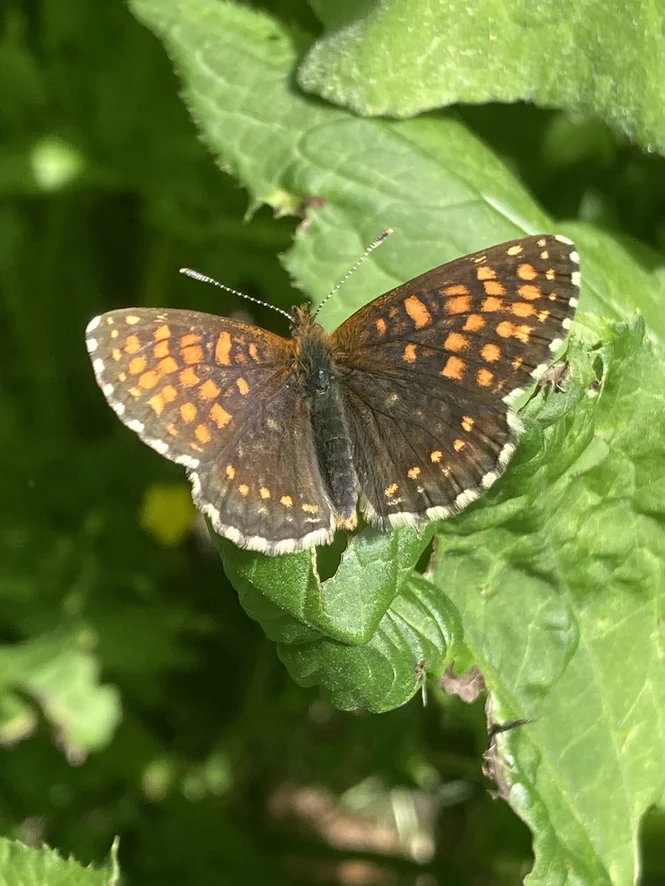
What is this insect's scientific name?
Melitaea diamina
